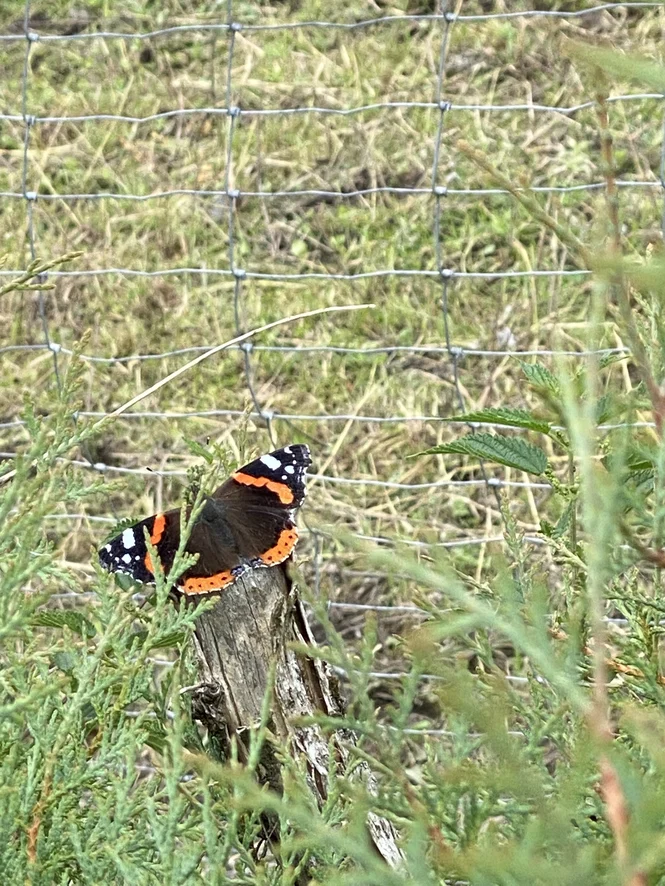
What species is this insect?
Vanessa atalanta
